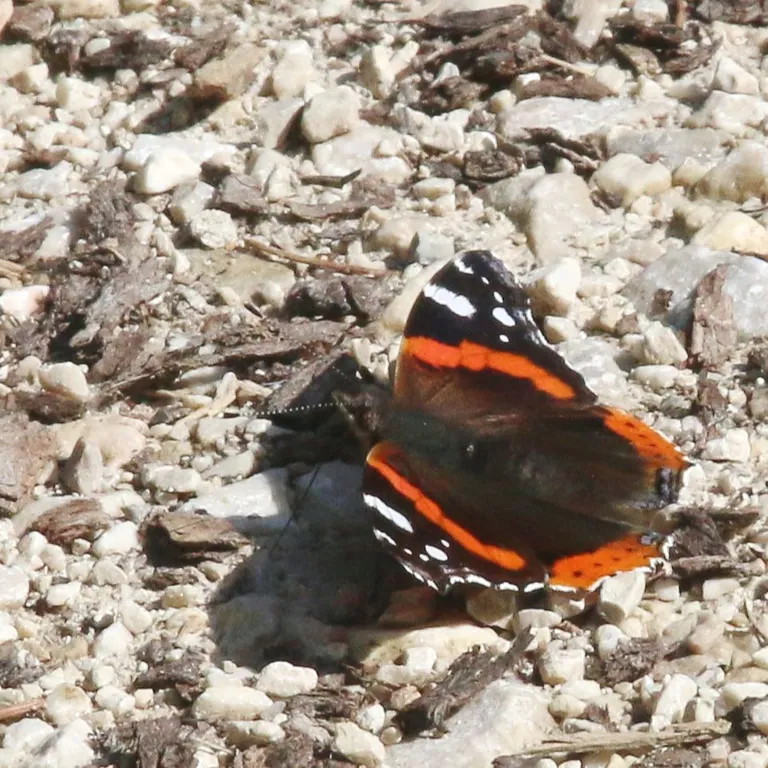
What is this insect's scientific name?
Vanessa atalanta
